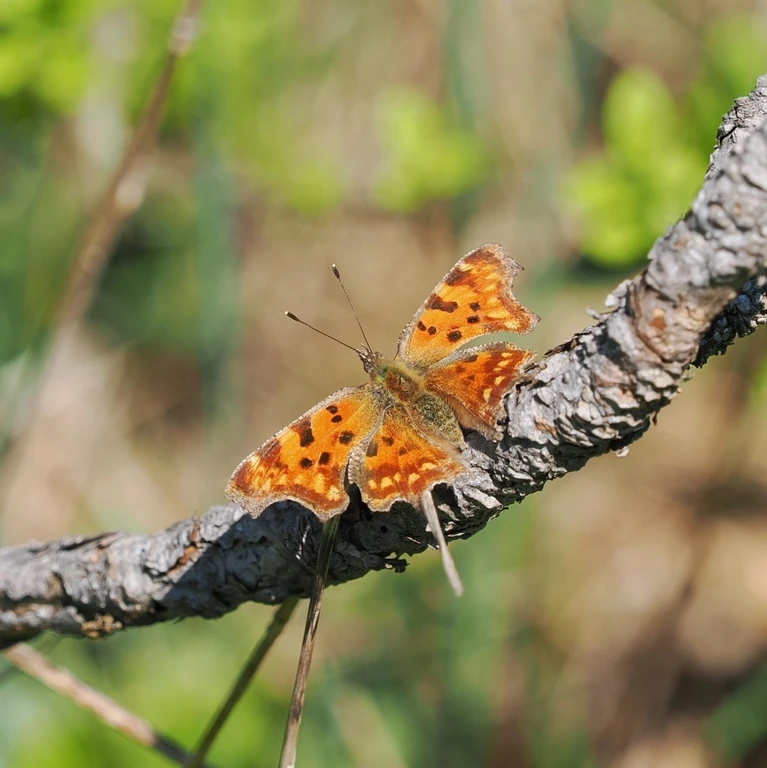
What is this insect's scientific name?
Polygonia c-album
